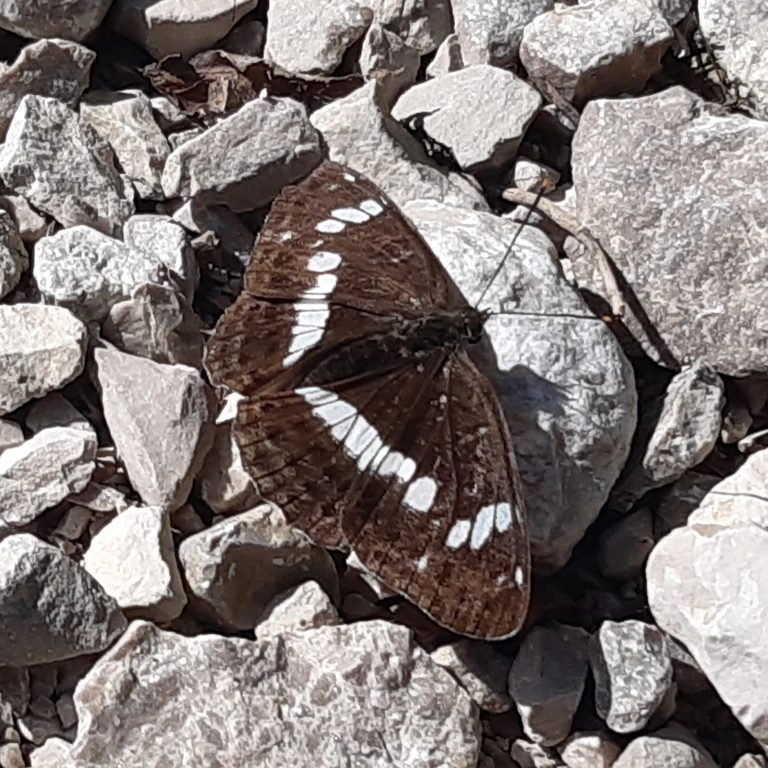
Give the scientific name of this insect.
Limenitis camilla (also Ladoga camilla)
